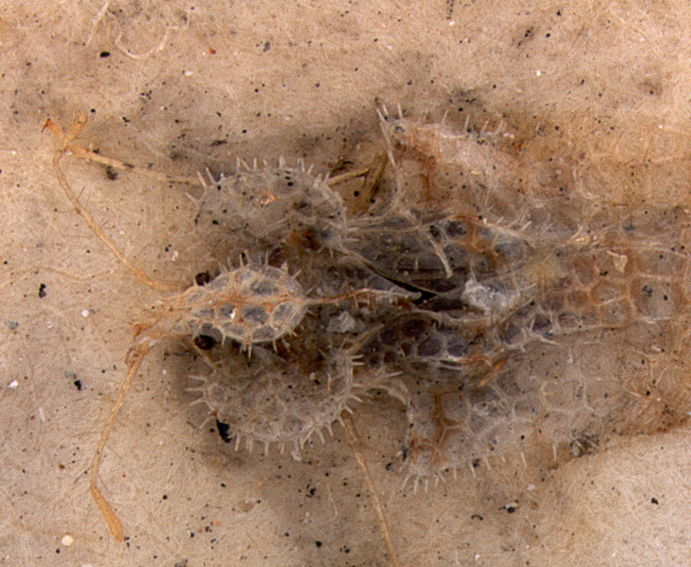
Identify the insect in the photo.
Corythucha abdita
